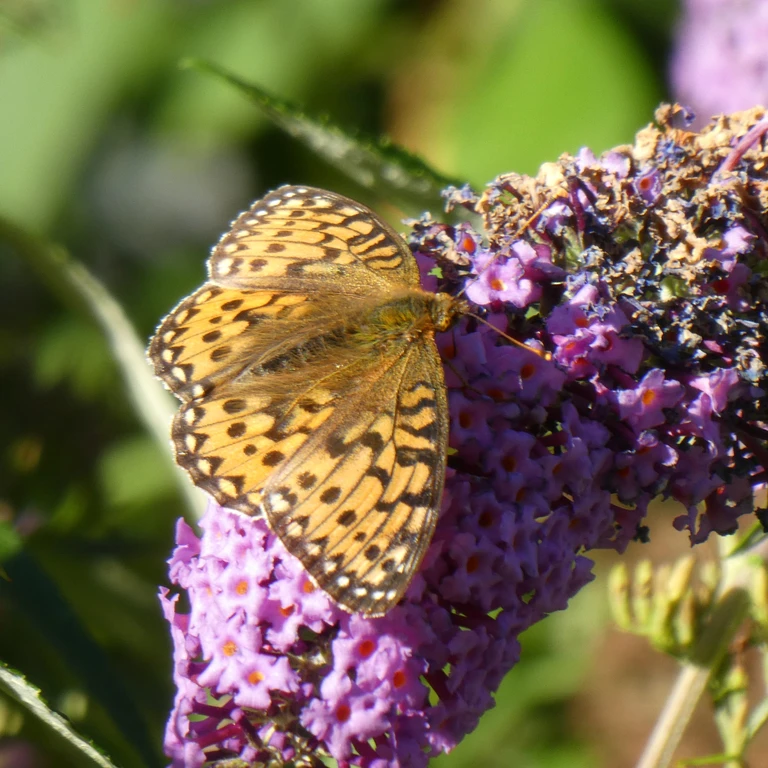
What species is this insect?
Speyeria aglaja
